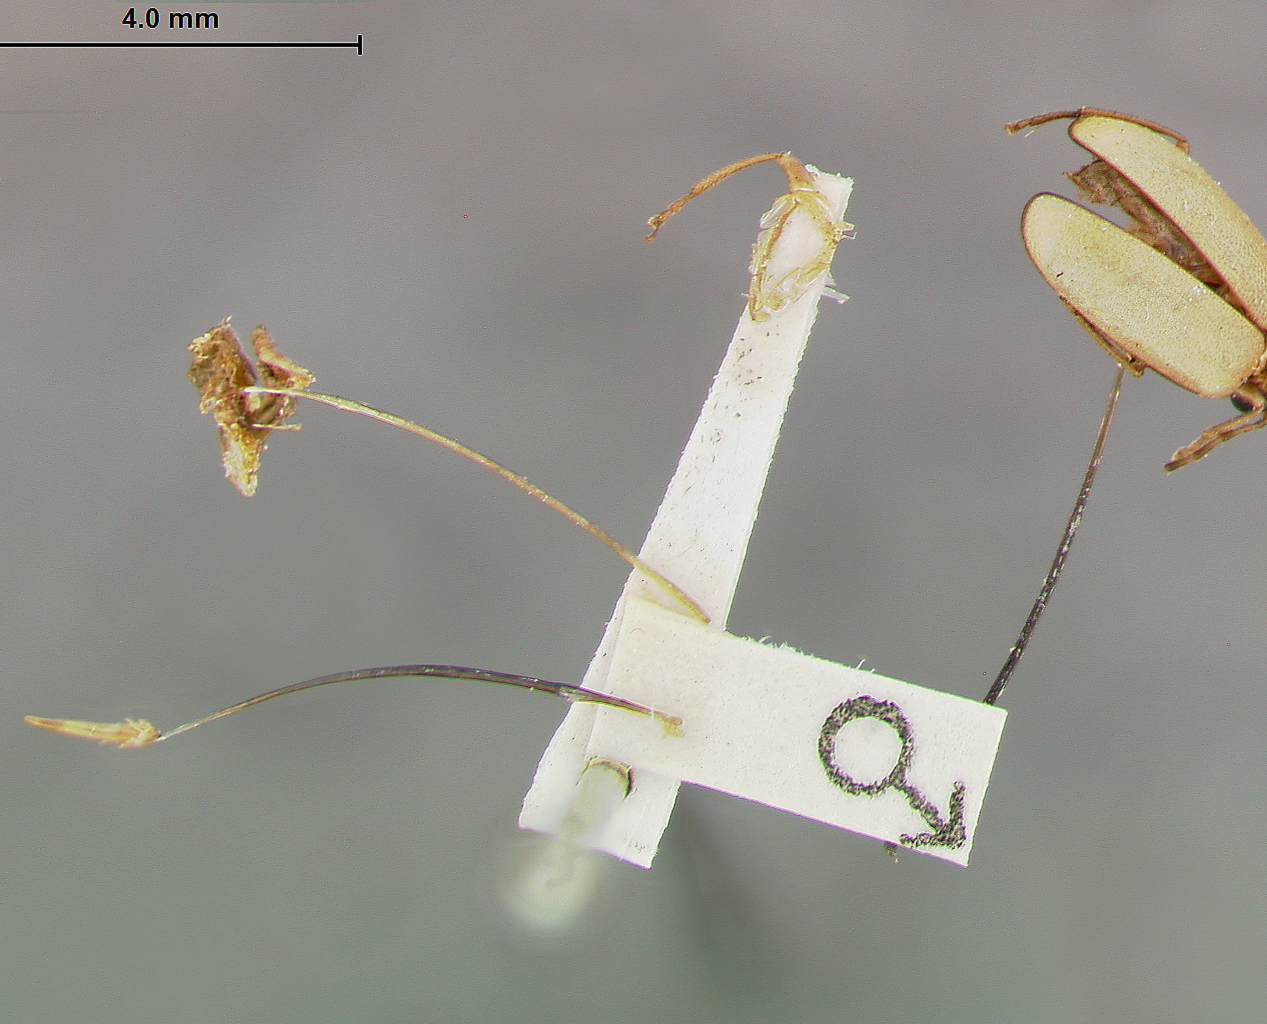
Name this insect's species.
Luperodes punctatissimus
